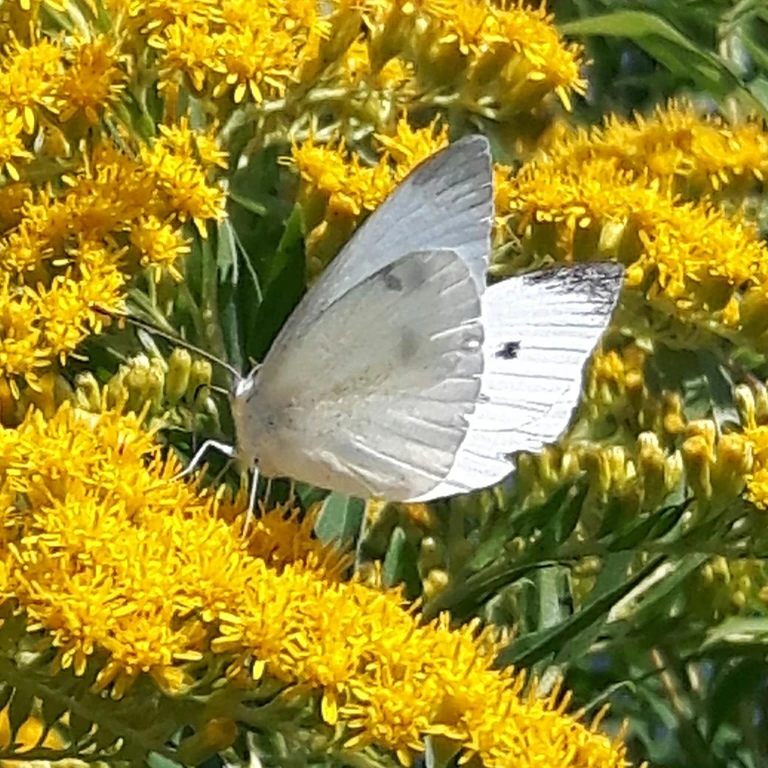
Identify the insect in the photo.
Pieris rapae
